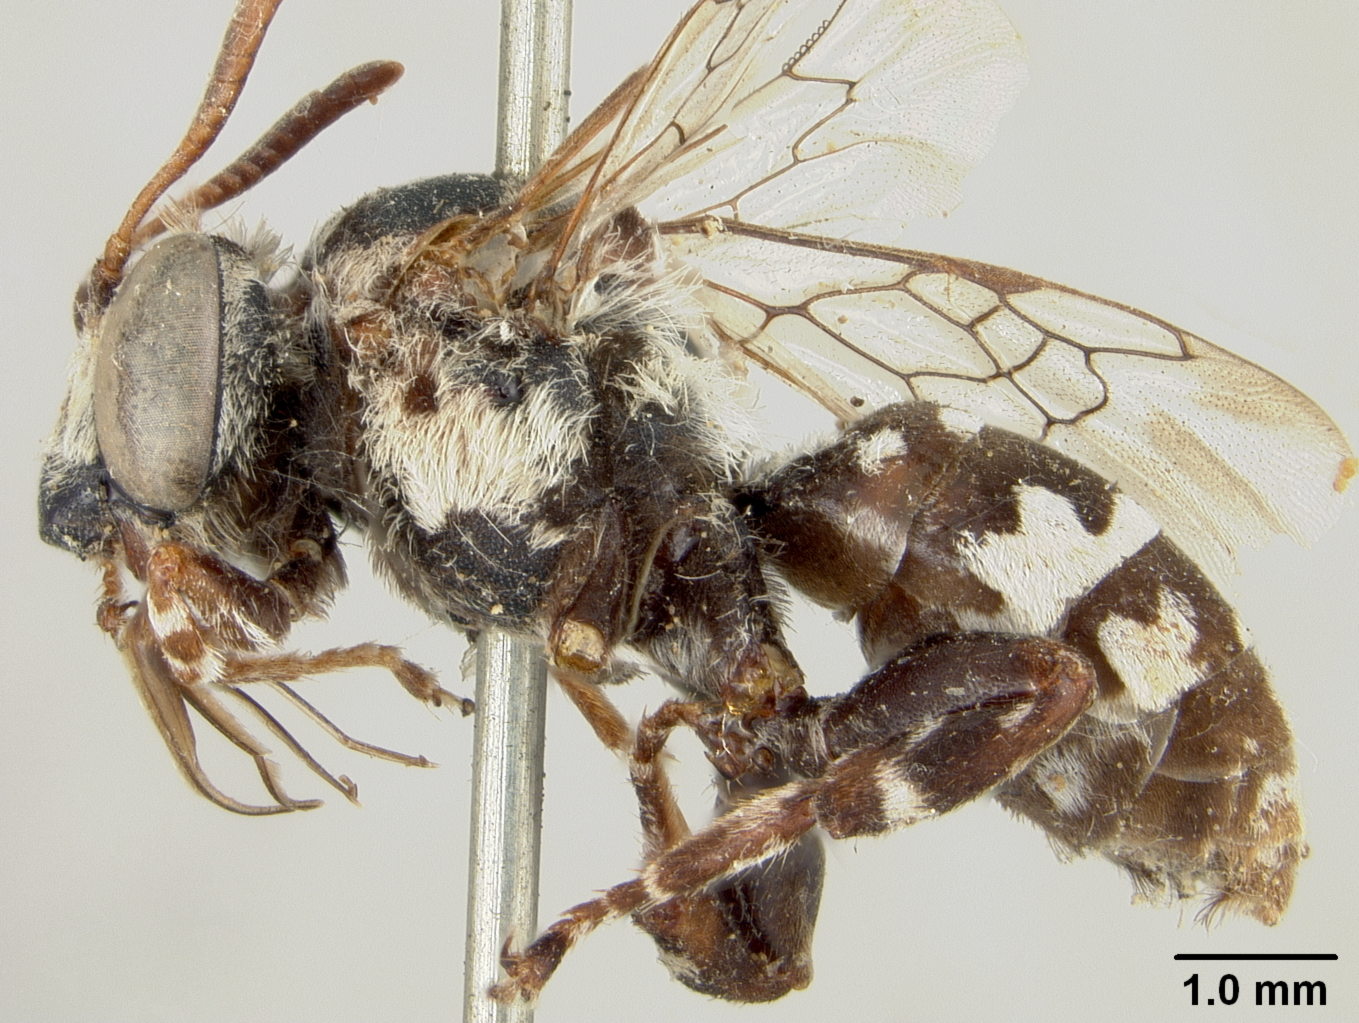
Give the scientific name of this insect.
Isepeolus albopictus
